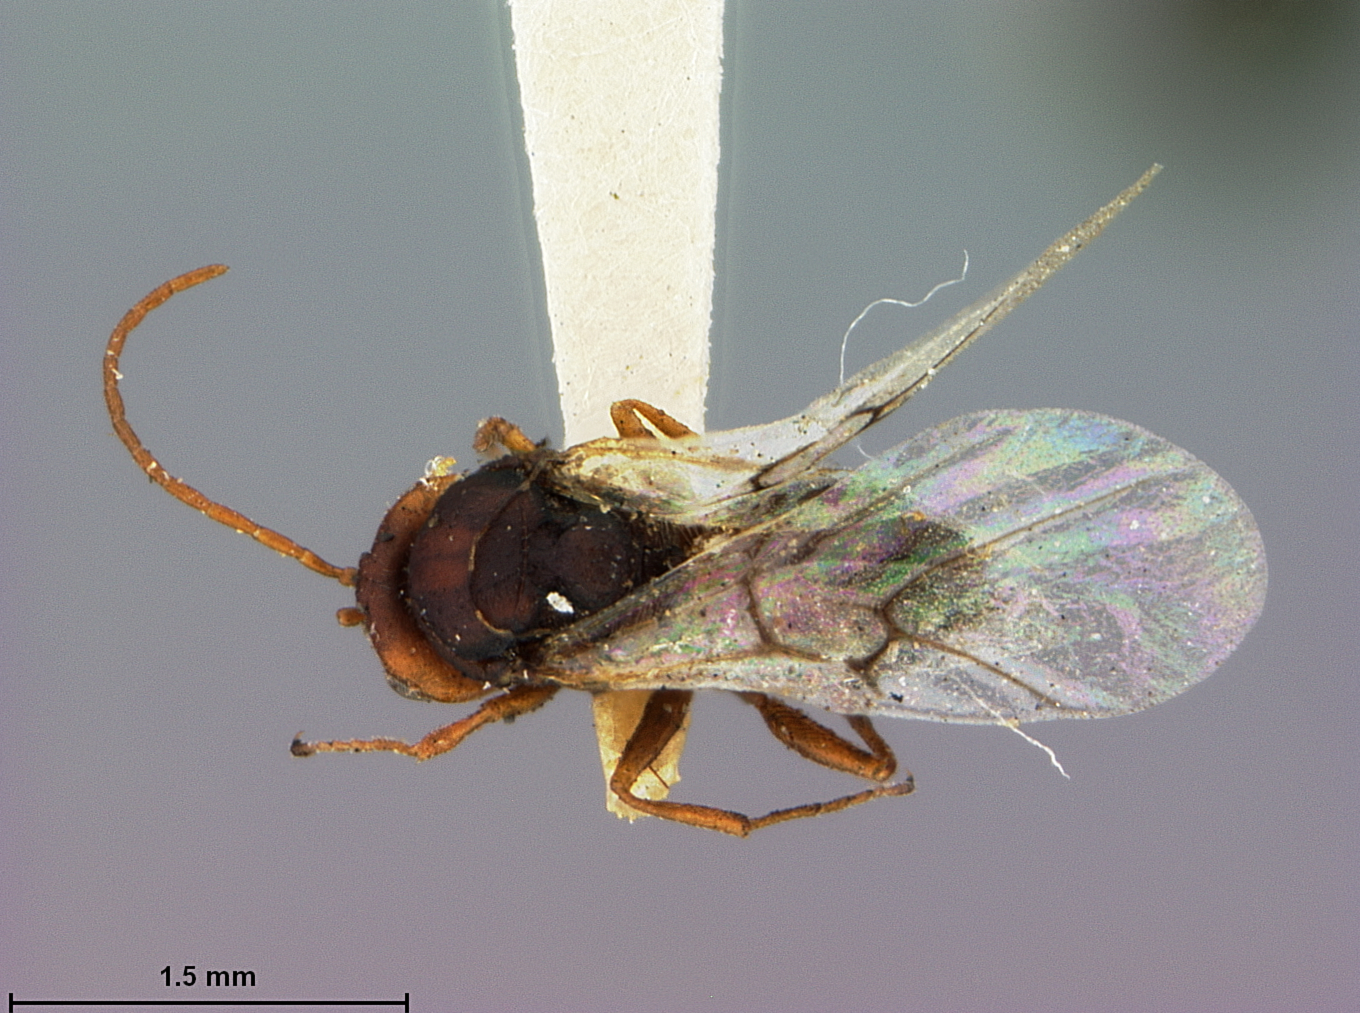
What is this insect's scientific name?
Aulax chrysothamni
